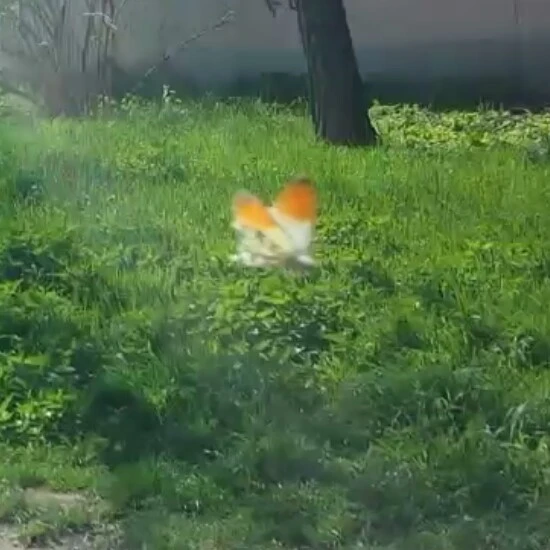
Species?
Anthocharis cardamines
